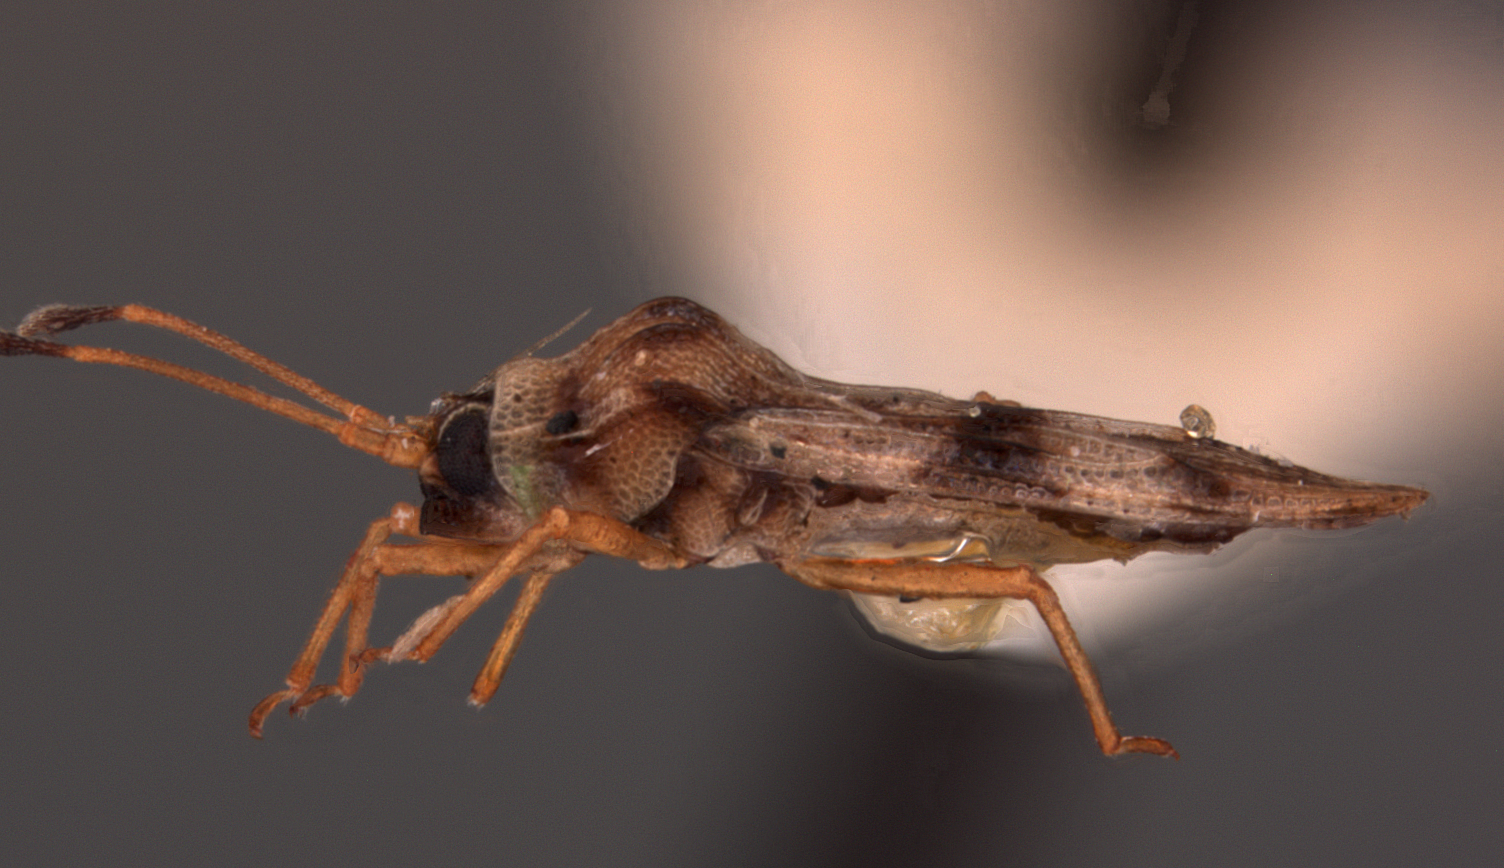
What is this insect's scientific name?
Tingis acris
